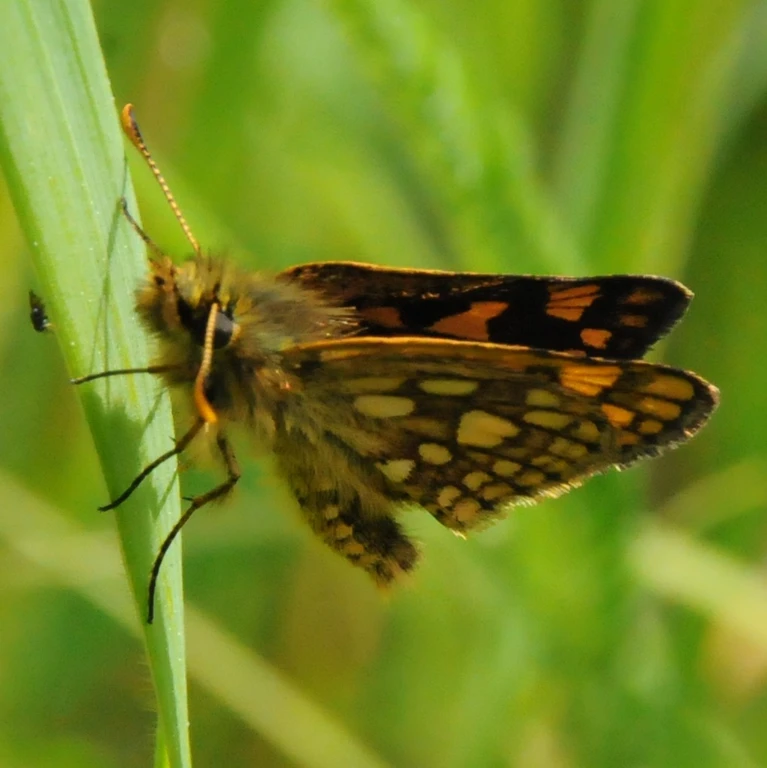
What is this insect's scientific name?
Carterocephalus palaemon
